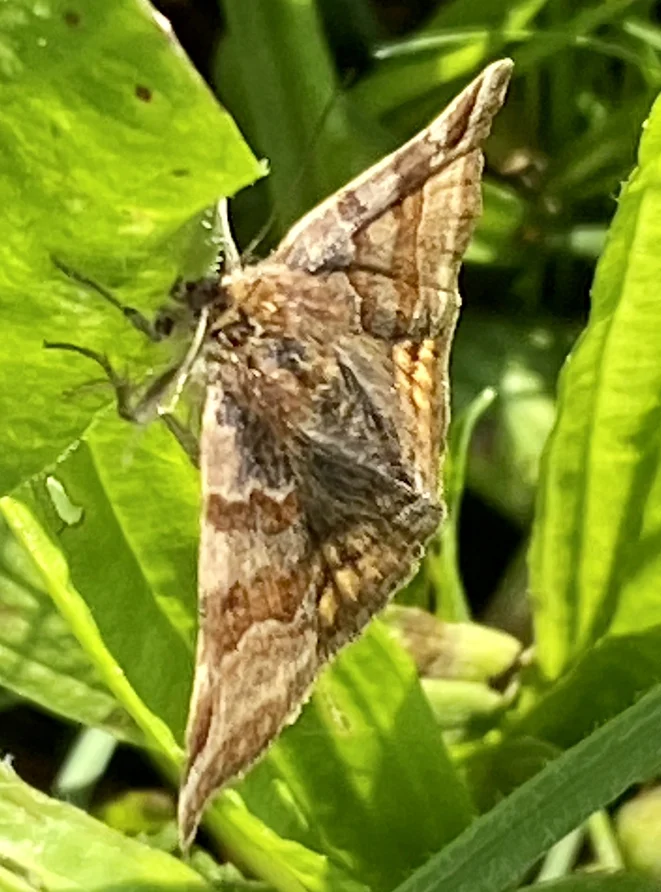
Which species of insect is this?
Euclidia glyphica
